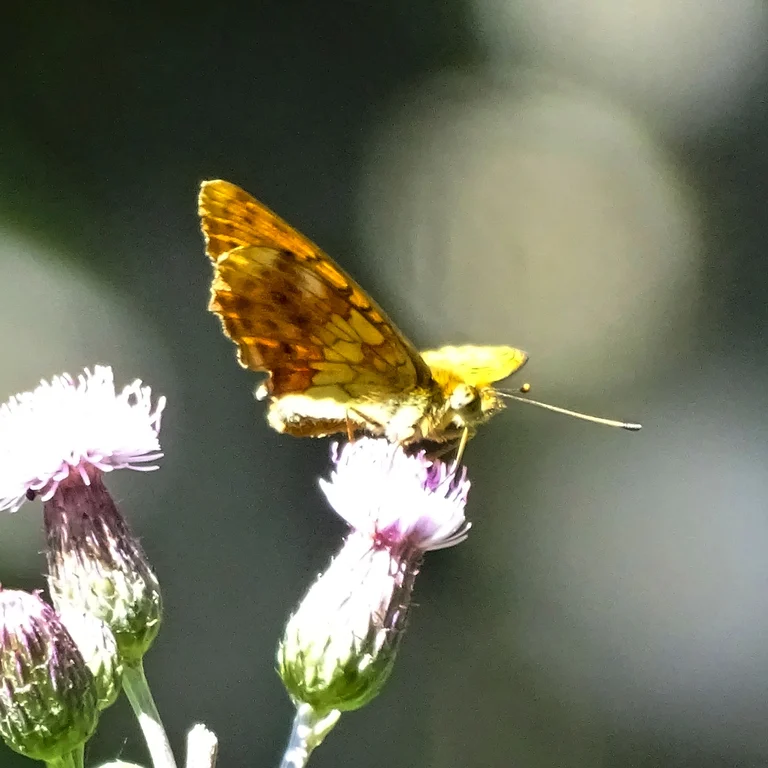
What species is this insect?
Brenthis daphne
